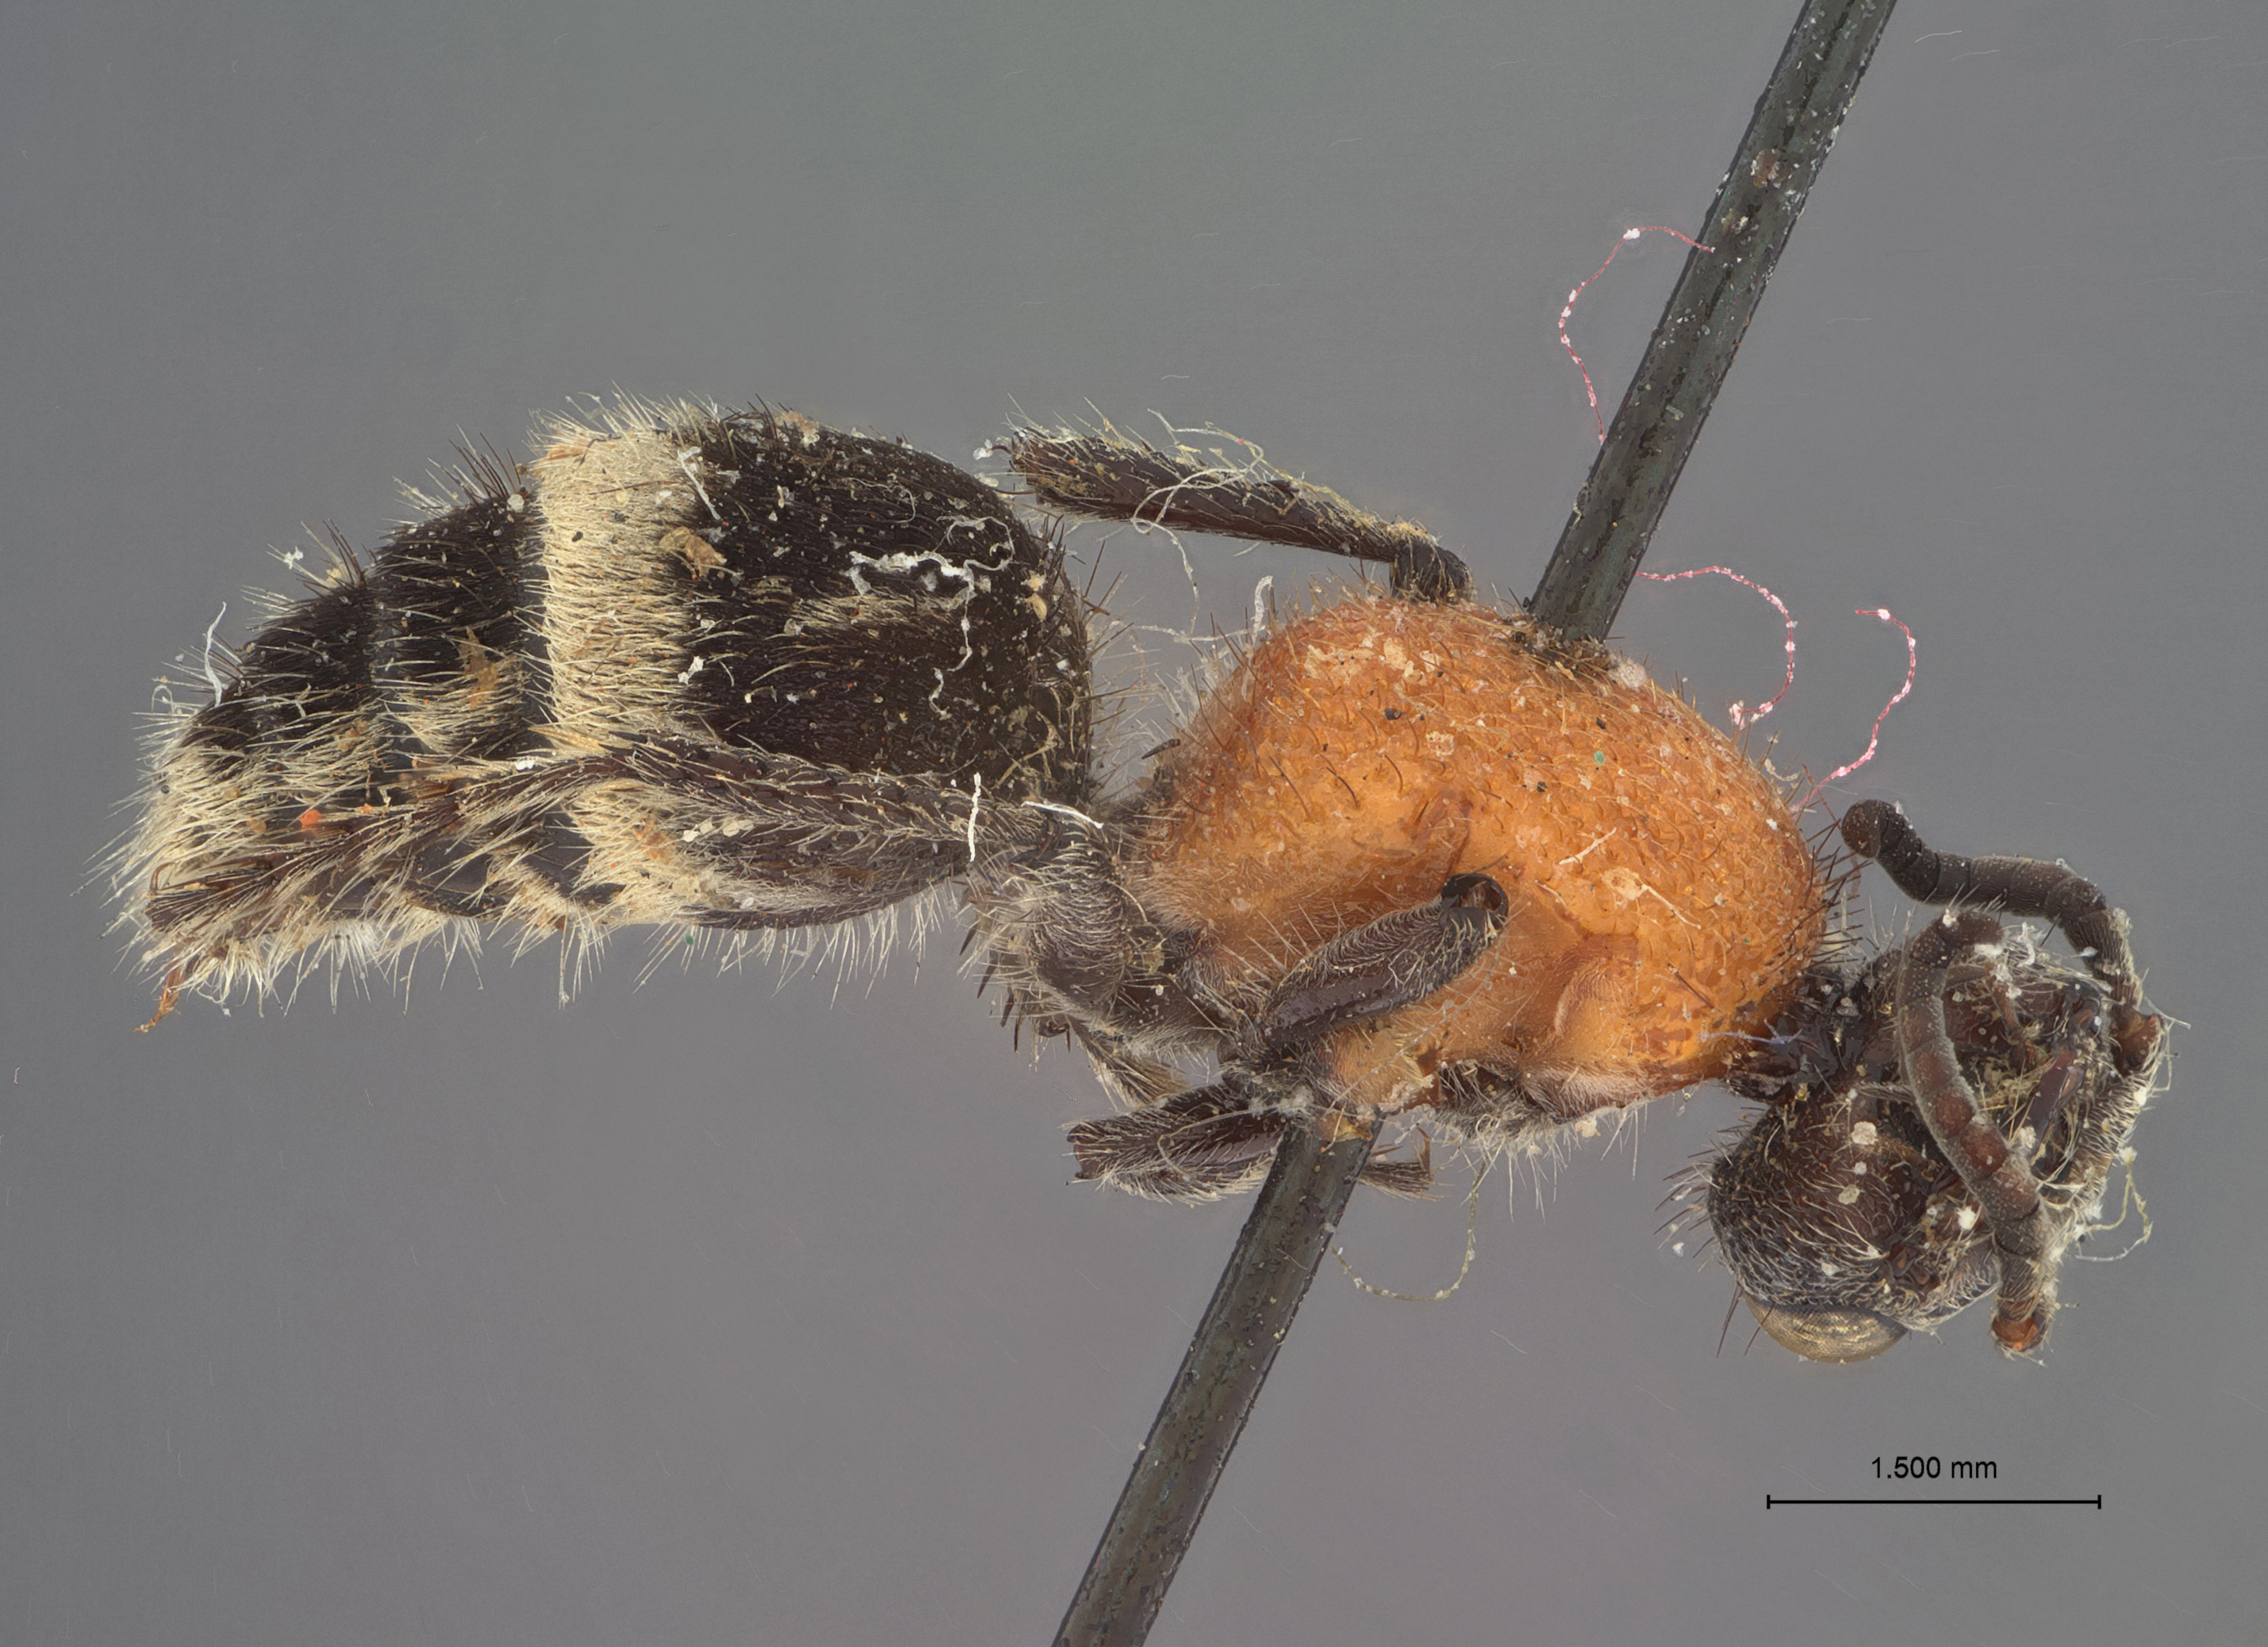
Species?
Timulla dominica
